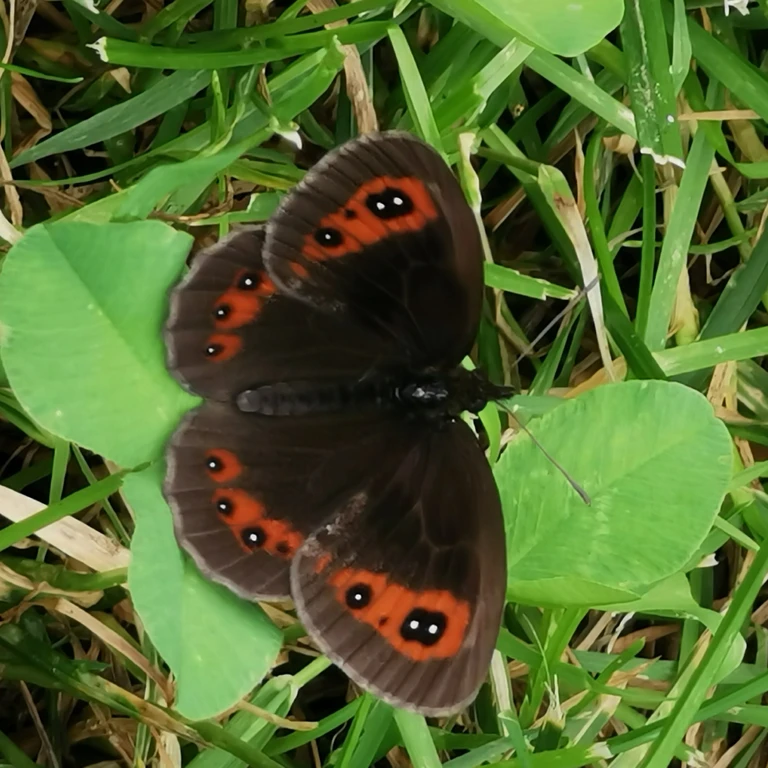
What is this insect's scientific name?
Erebia aethiops
